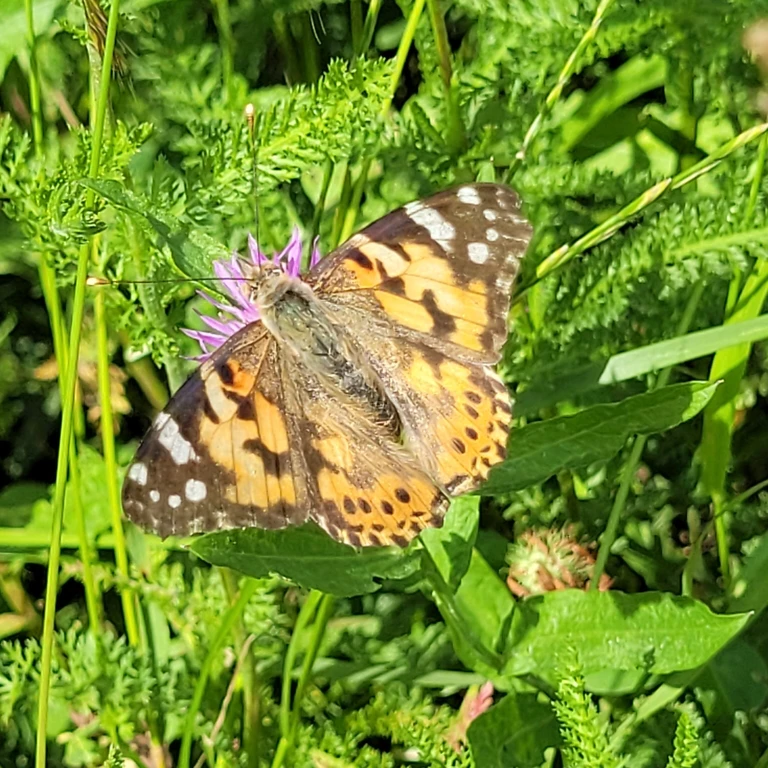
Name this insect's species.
Vanessa cardui
